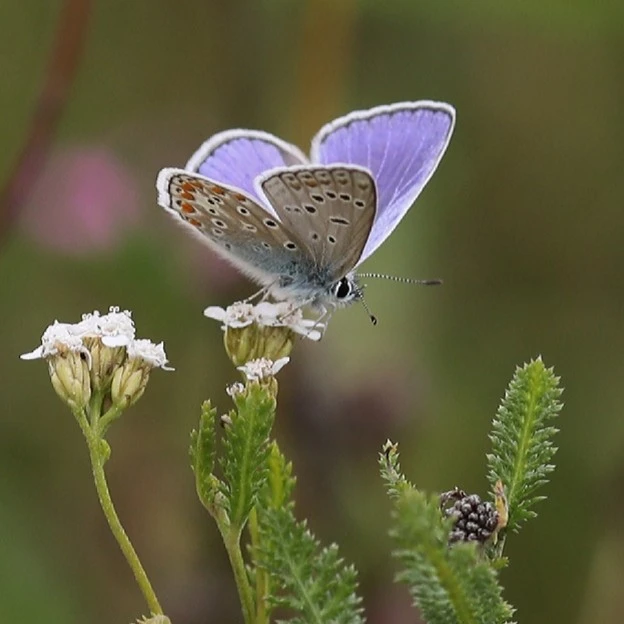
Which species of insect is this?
Polyommatus icarus
